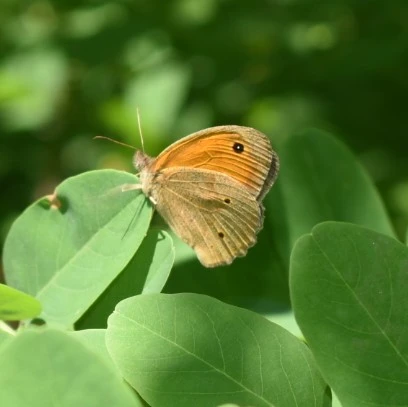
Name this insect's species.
Maniola jurtina
